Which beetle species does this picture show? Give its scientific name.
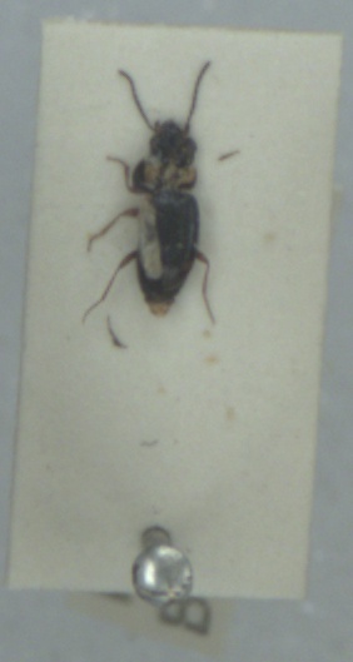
Bembidion guttula
